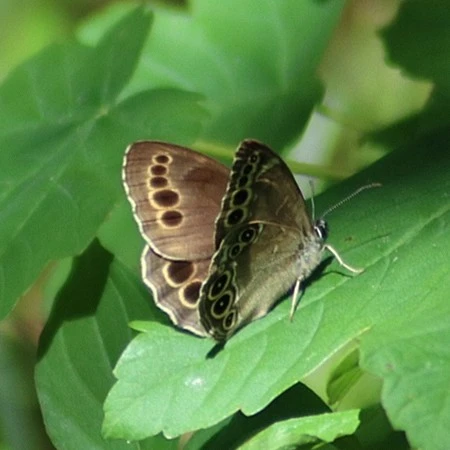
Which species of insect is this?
Lopinga achine (also Pararge achine)
